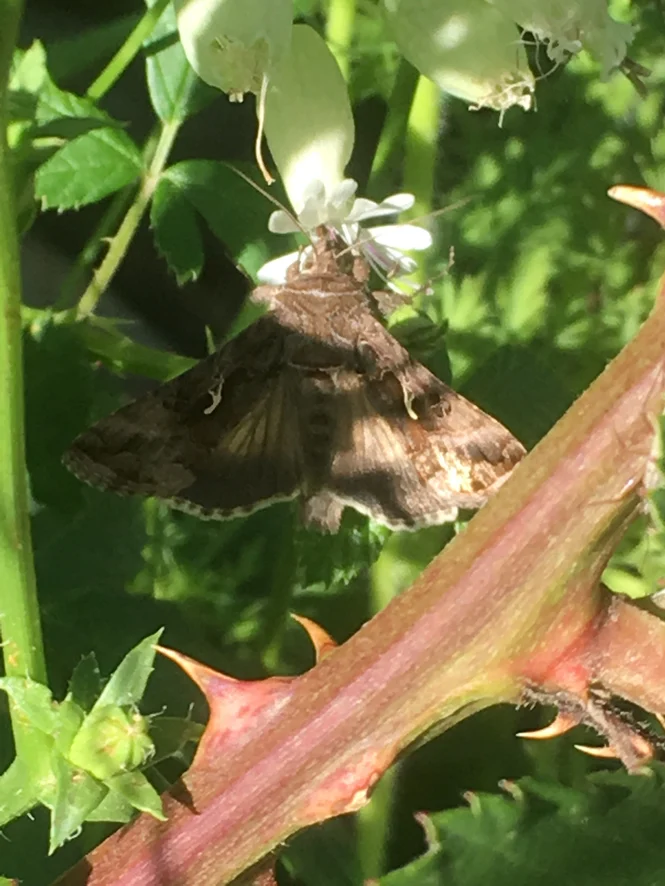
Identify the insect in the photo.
Autographa gamma
